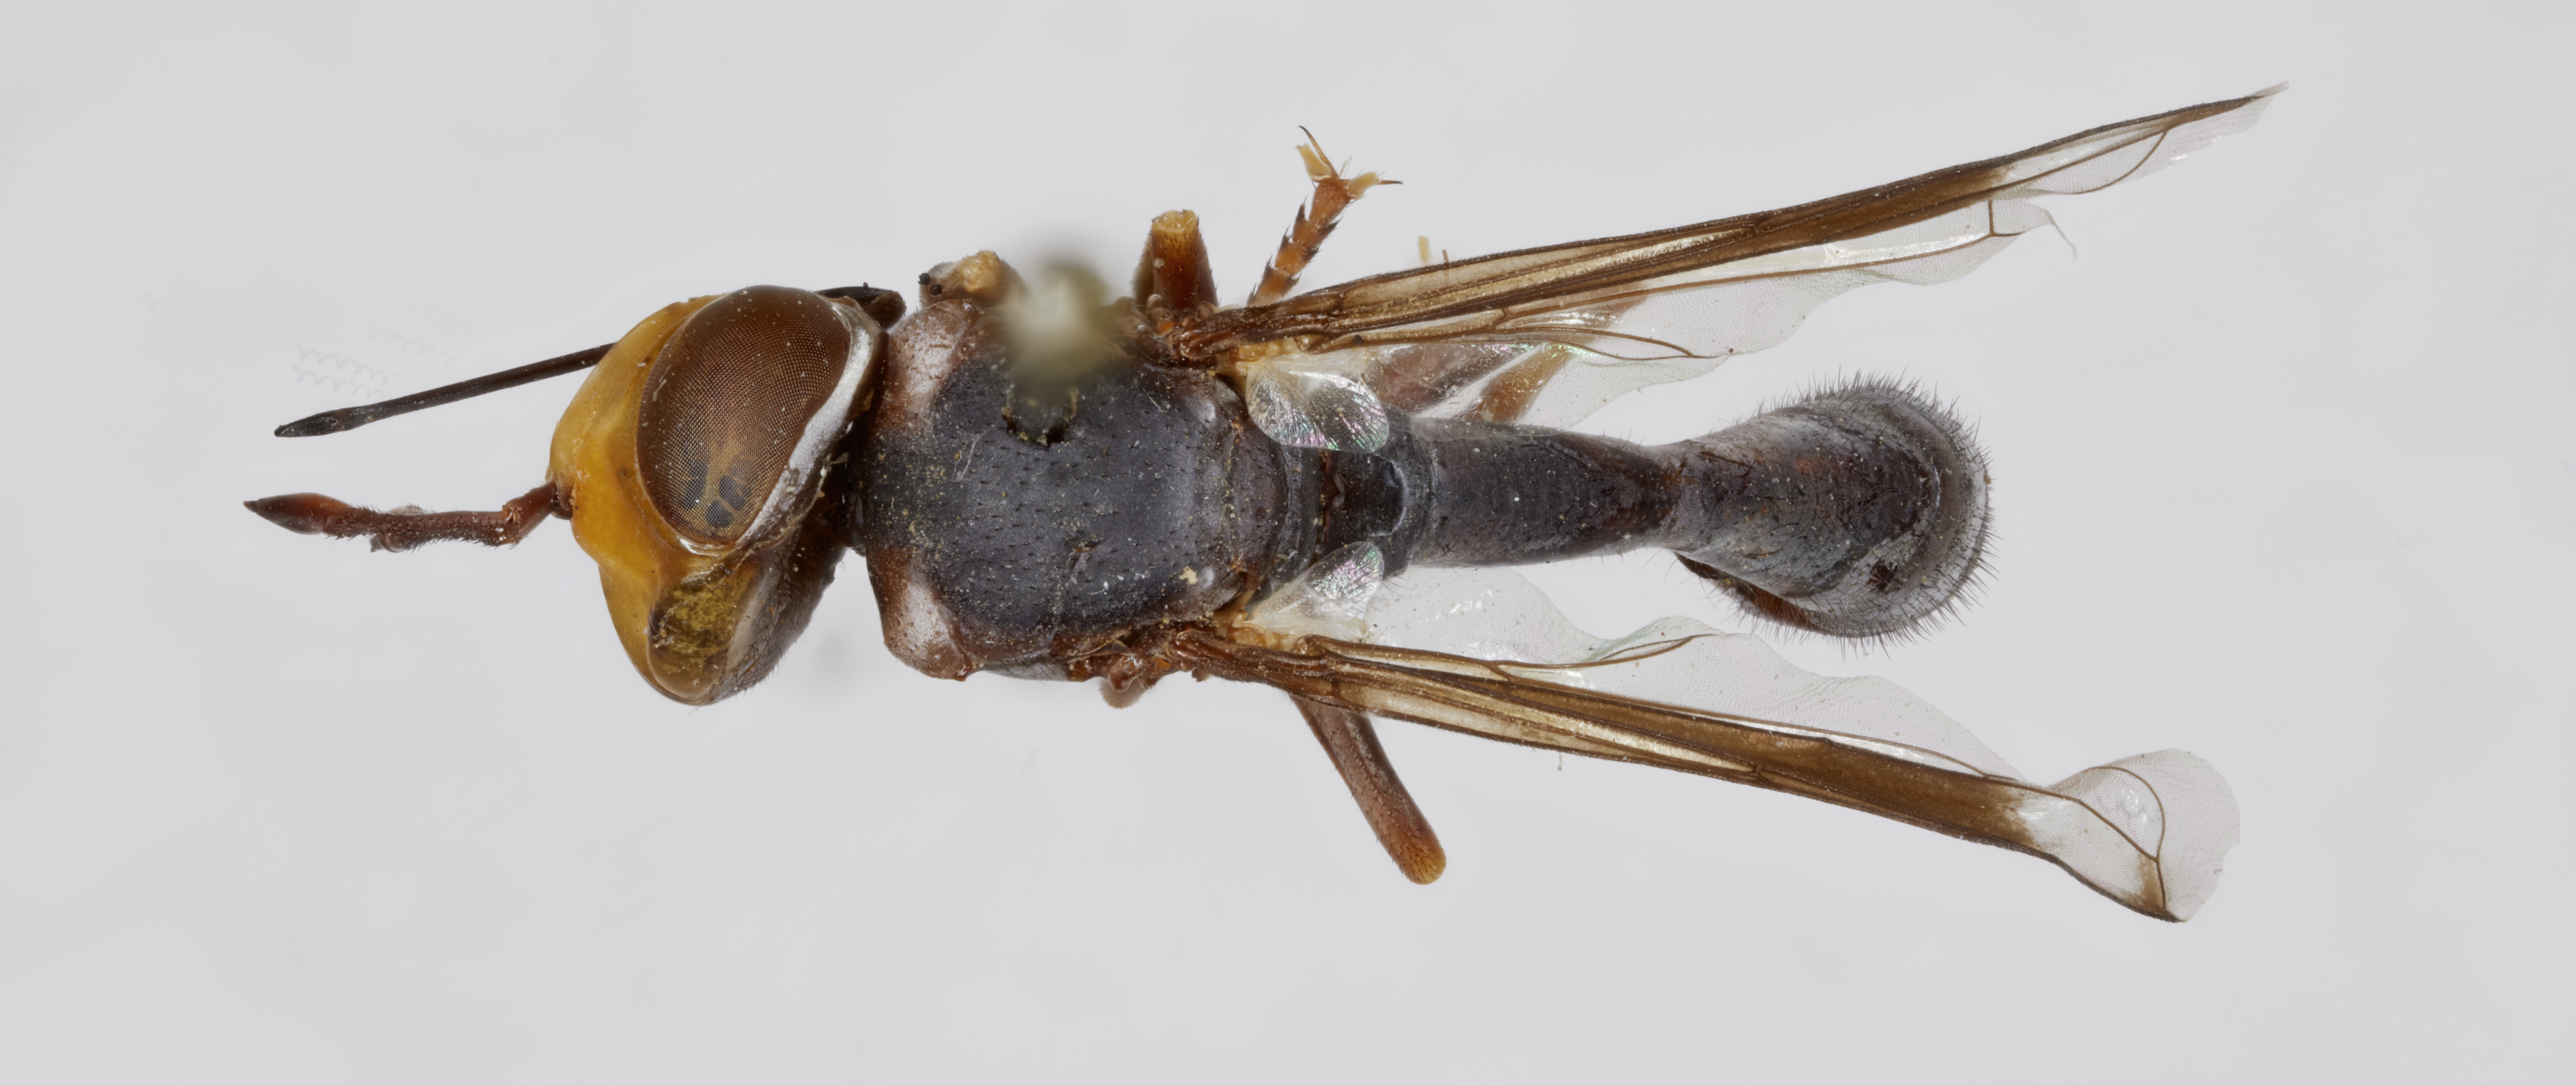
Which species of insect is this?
Physocephala flavifacies
